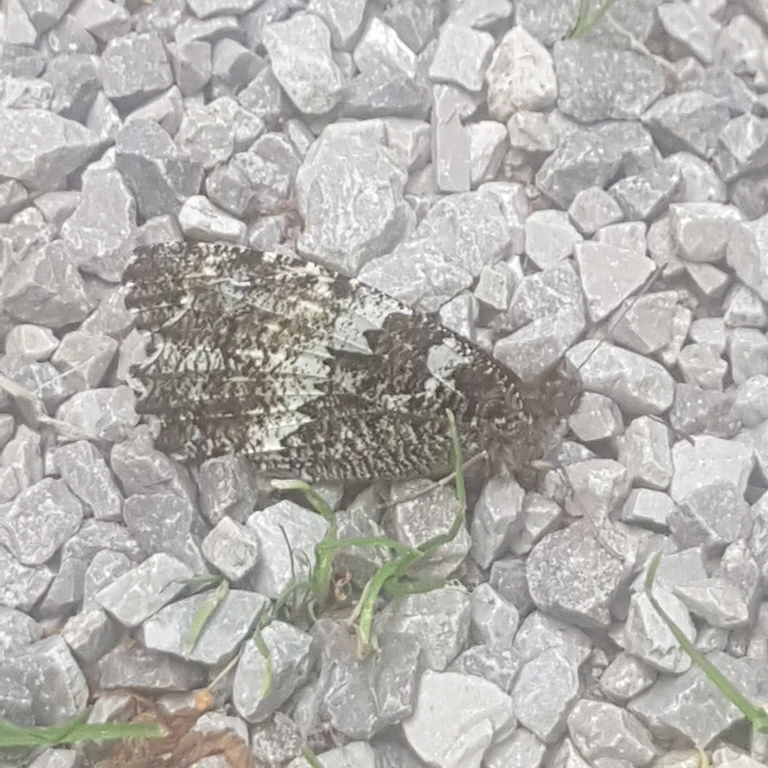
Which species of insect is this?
Brintesia circe
